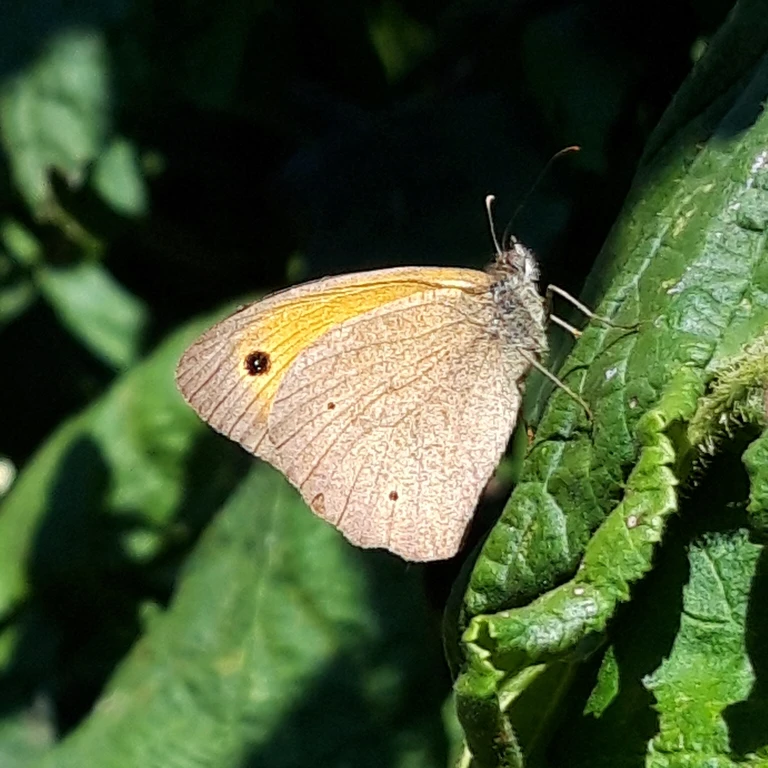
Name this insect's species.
Maniola jurtina
